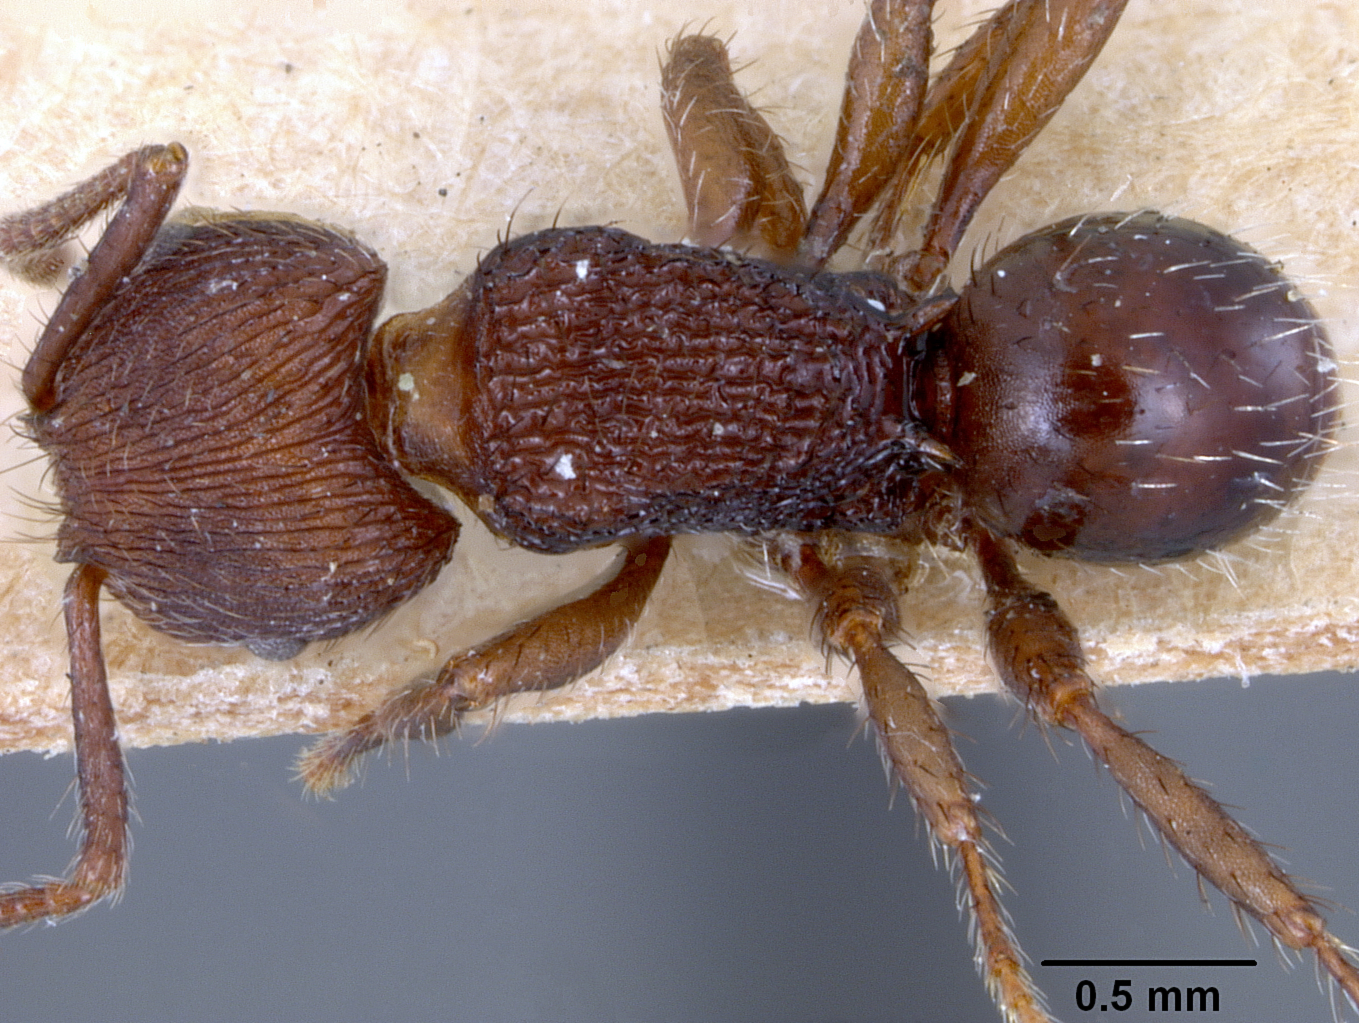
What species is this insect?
Pogonomyrmex schmitti
